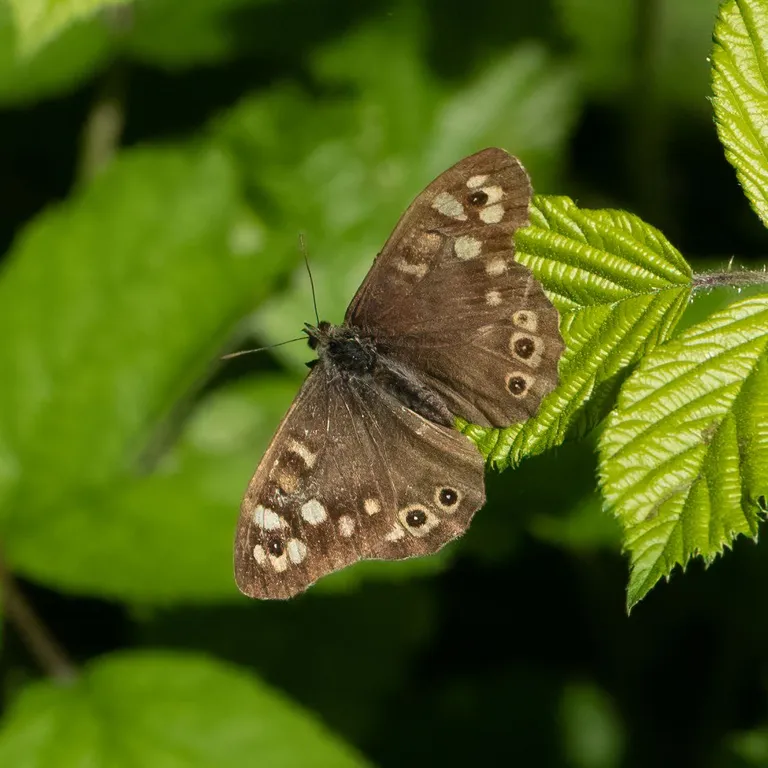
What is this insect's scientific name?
Pararge aegeria
